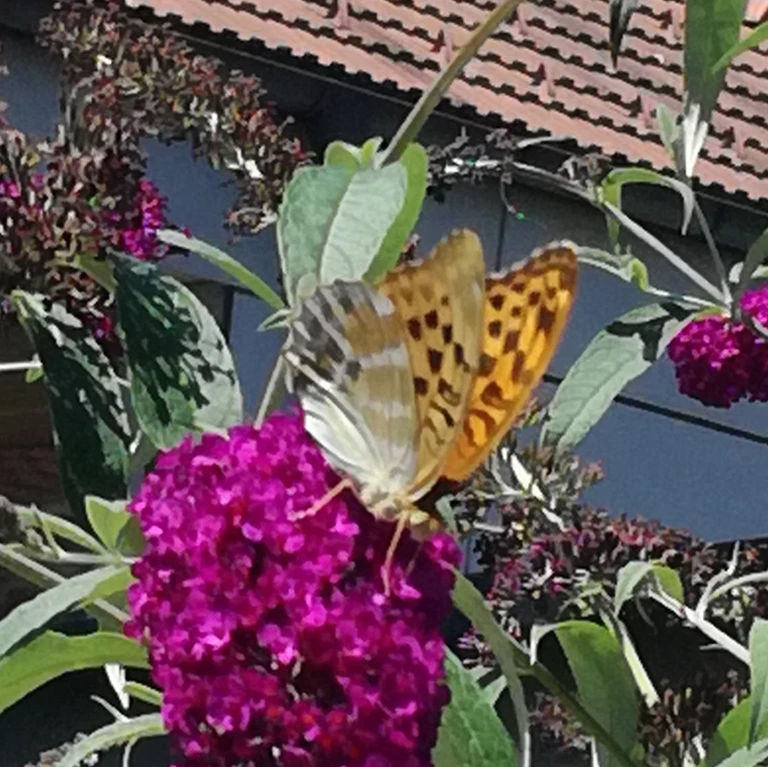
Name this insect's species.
Argynnis paphia
